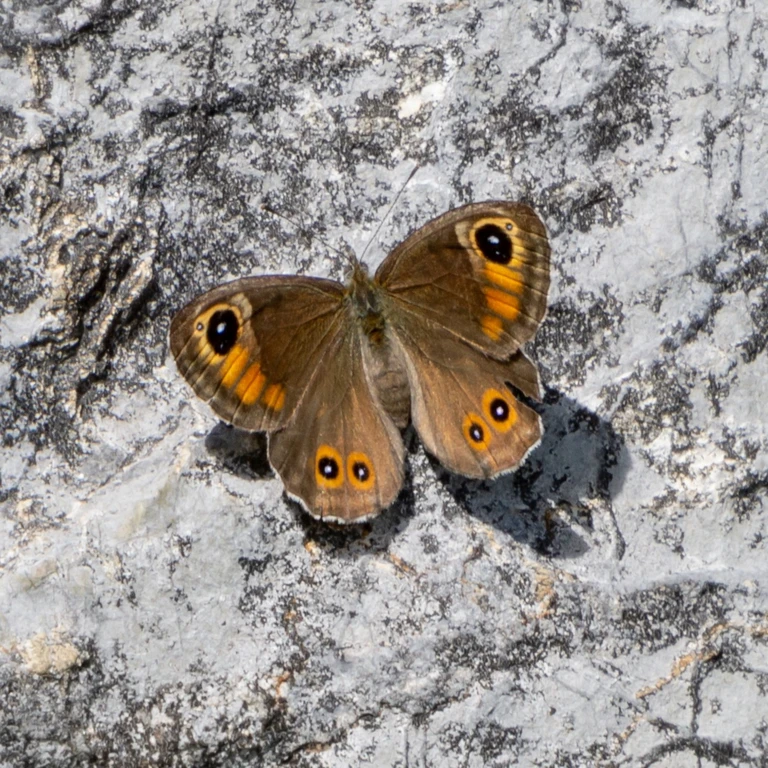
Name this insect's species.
Lasiommata maera (also Pararge maera)
